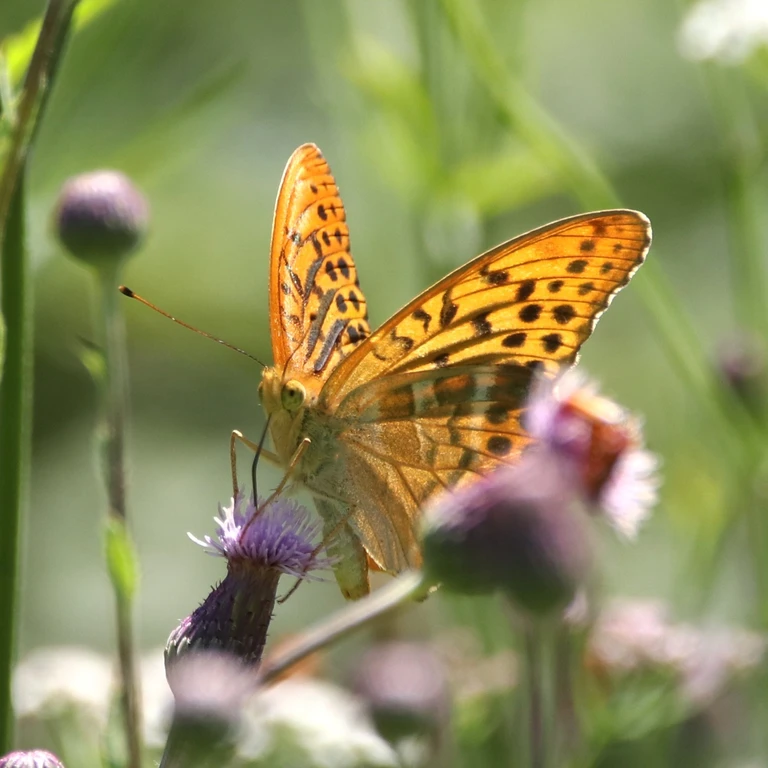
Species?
Argynnis paphia
